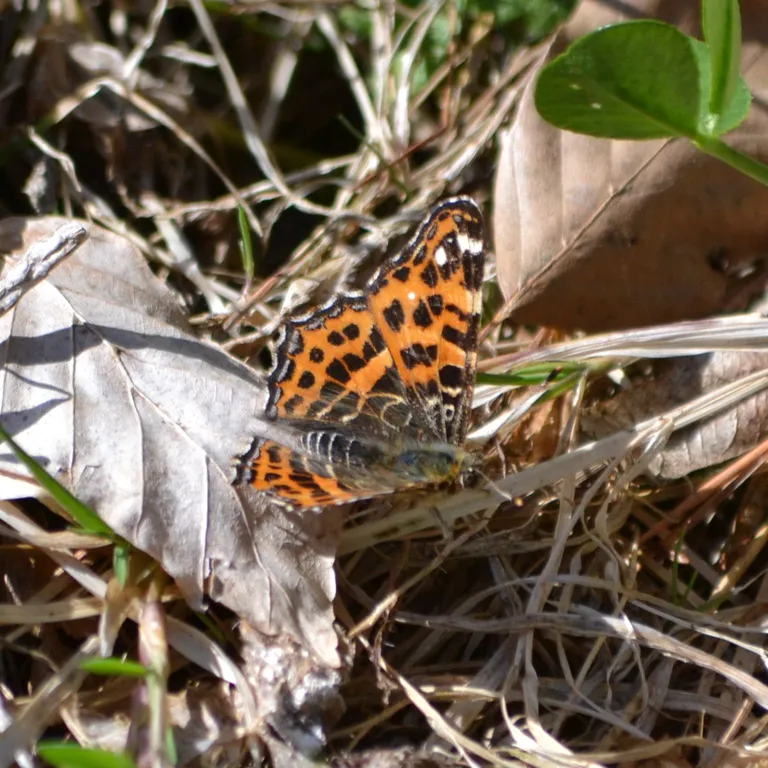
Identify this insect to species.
Araschnia levana
